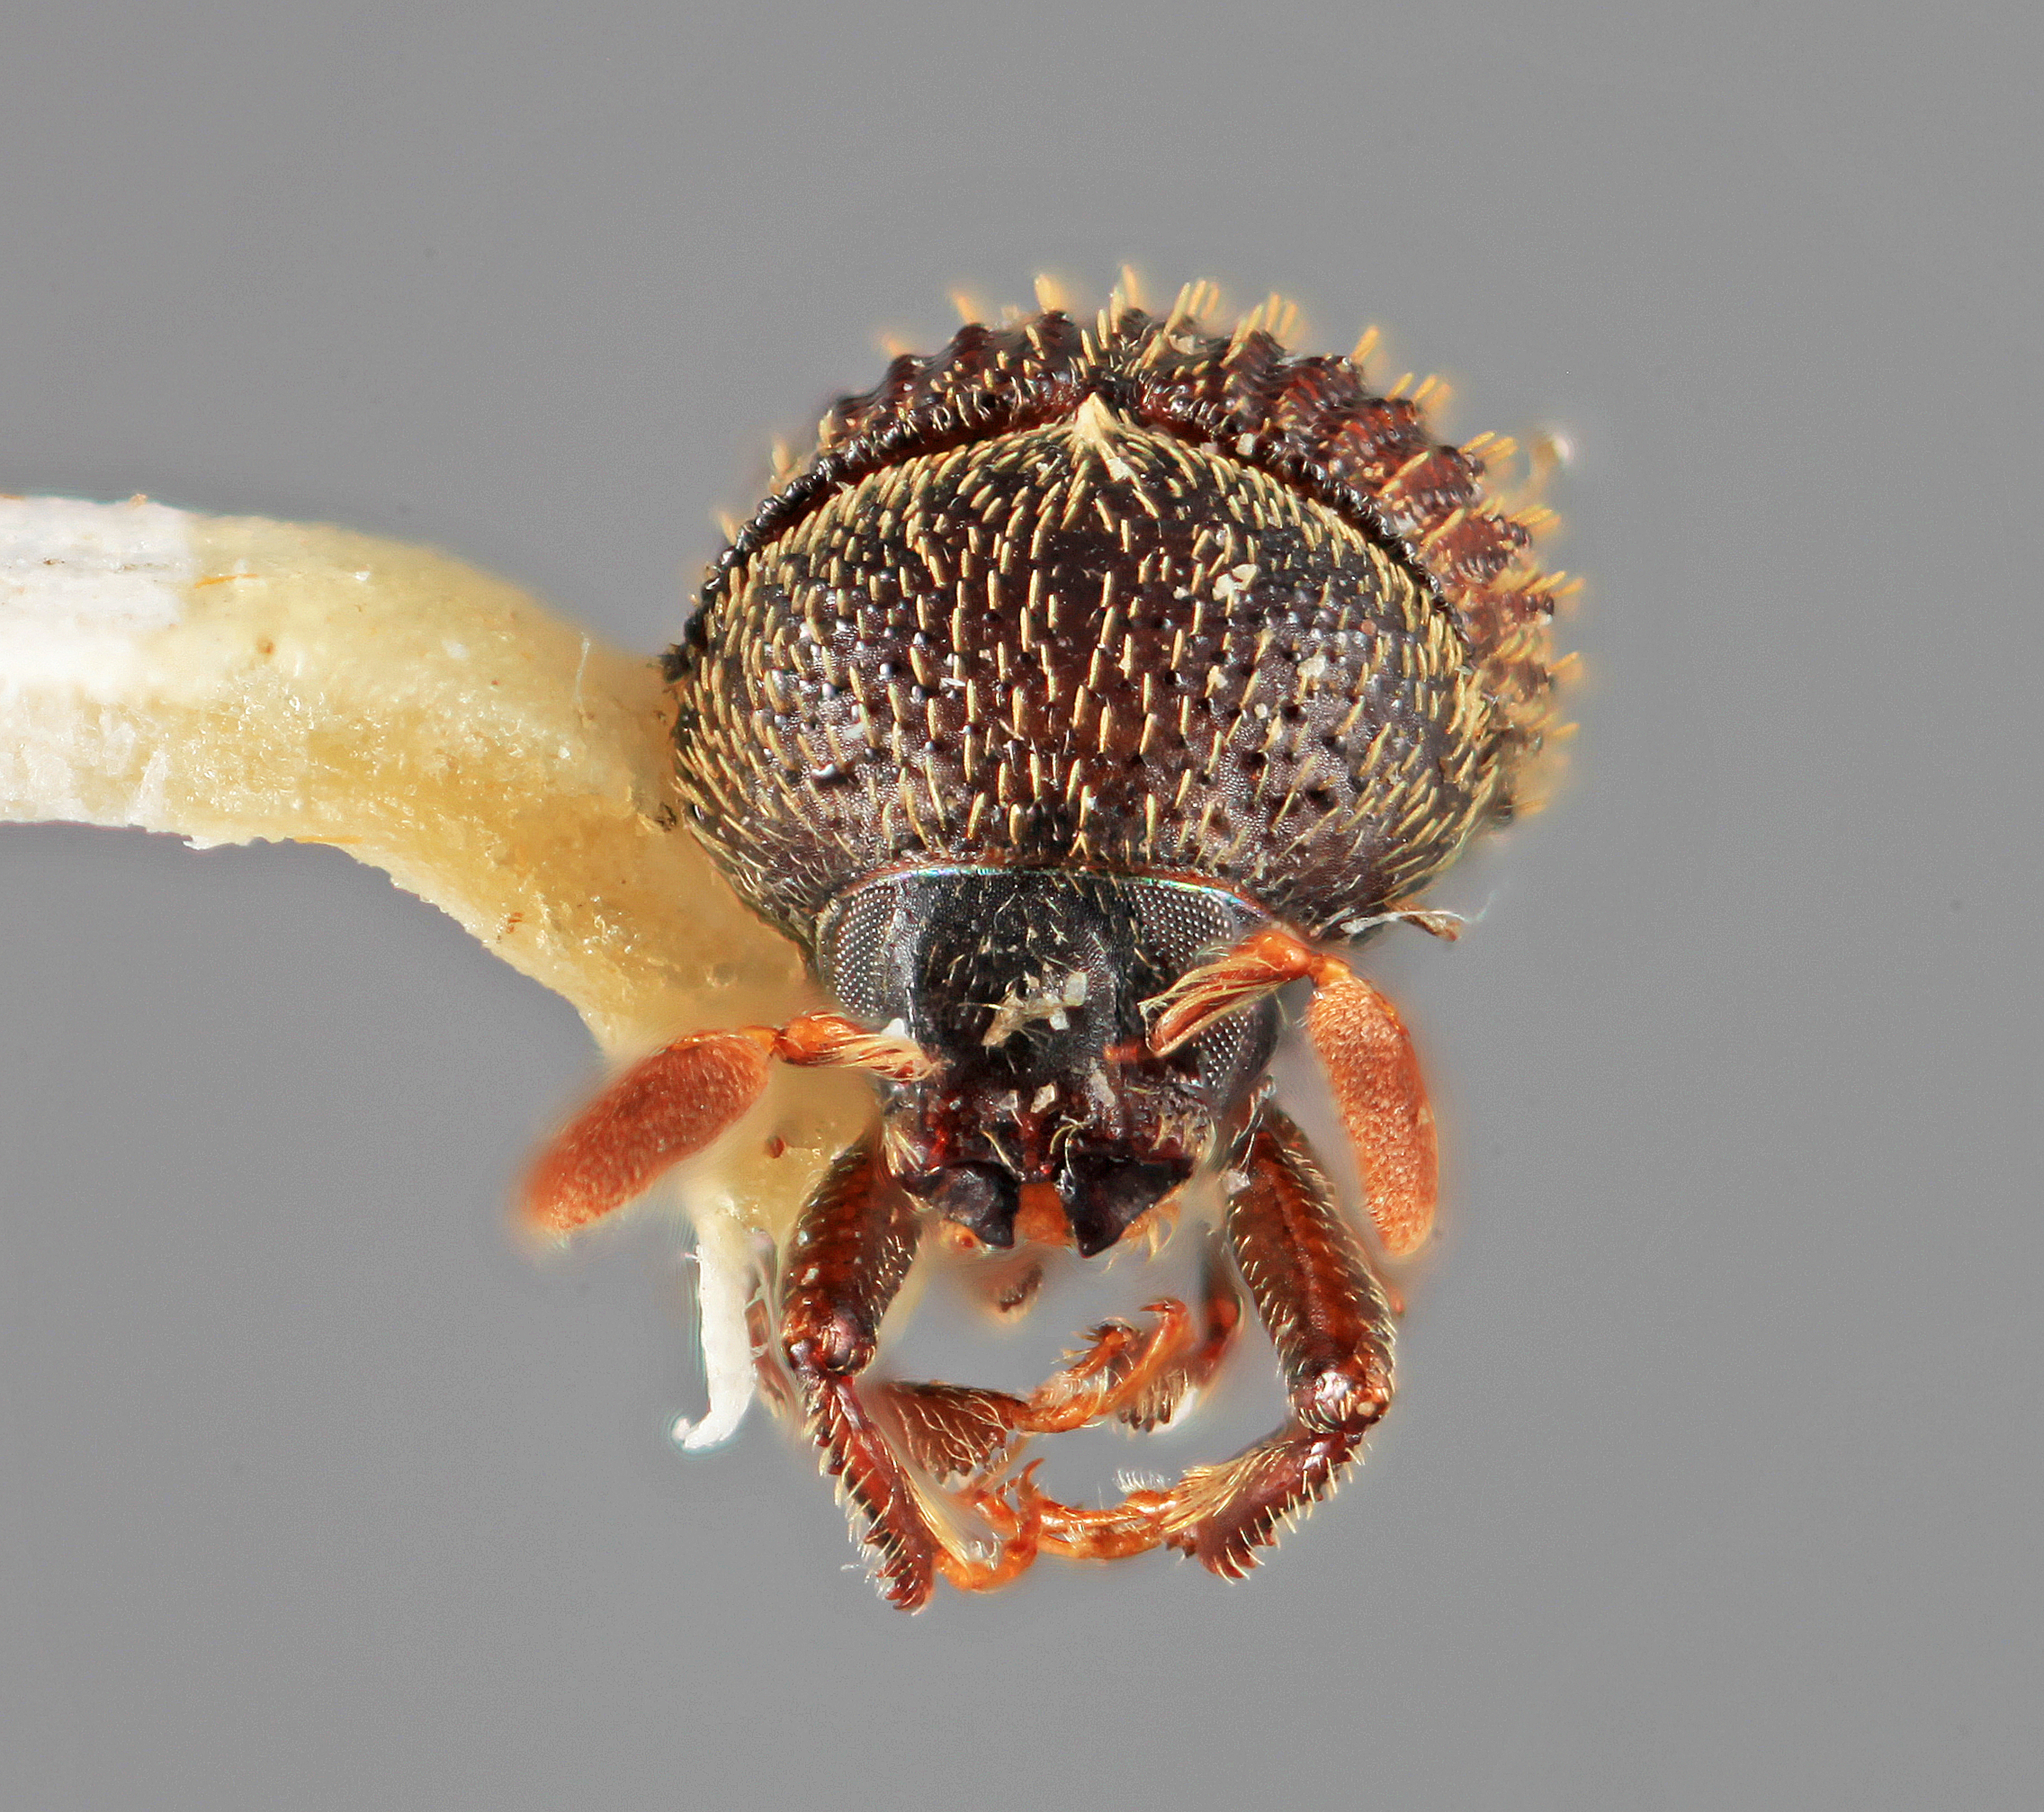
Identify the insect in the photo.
Chramesus punctatus
